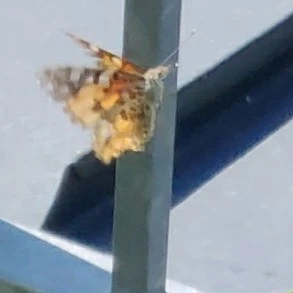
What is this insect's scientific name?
Vanessa cardui
